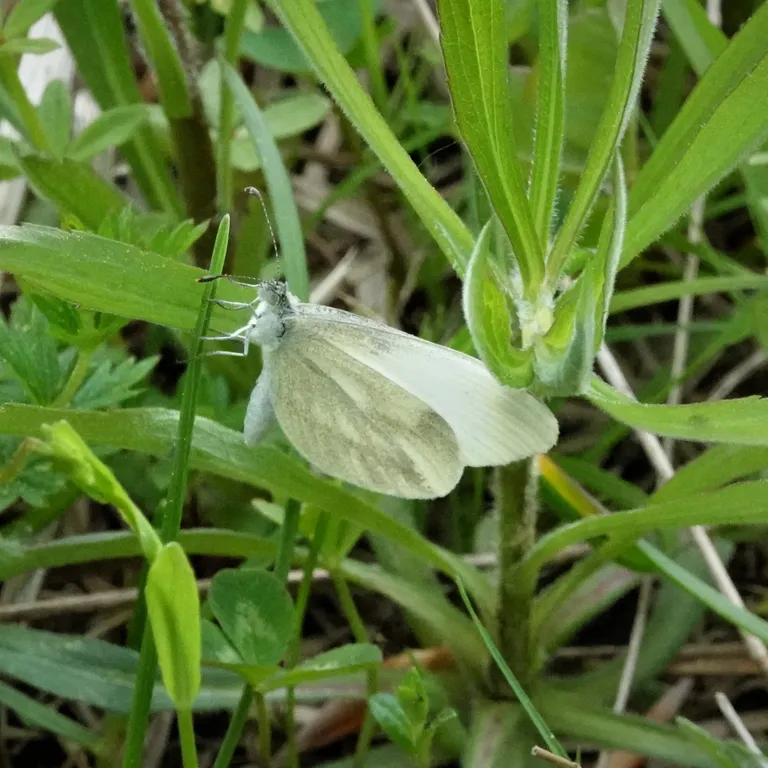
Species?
Leptidea sinapis/juvernica
